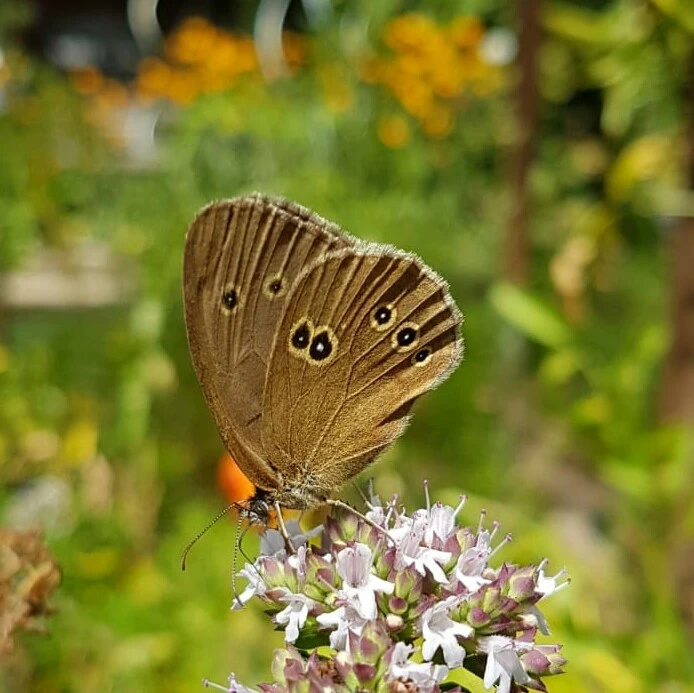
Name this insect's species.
Aphantopus hyperantus
